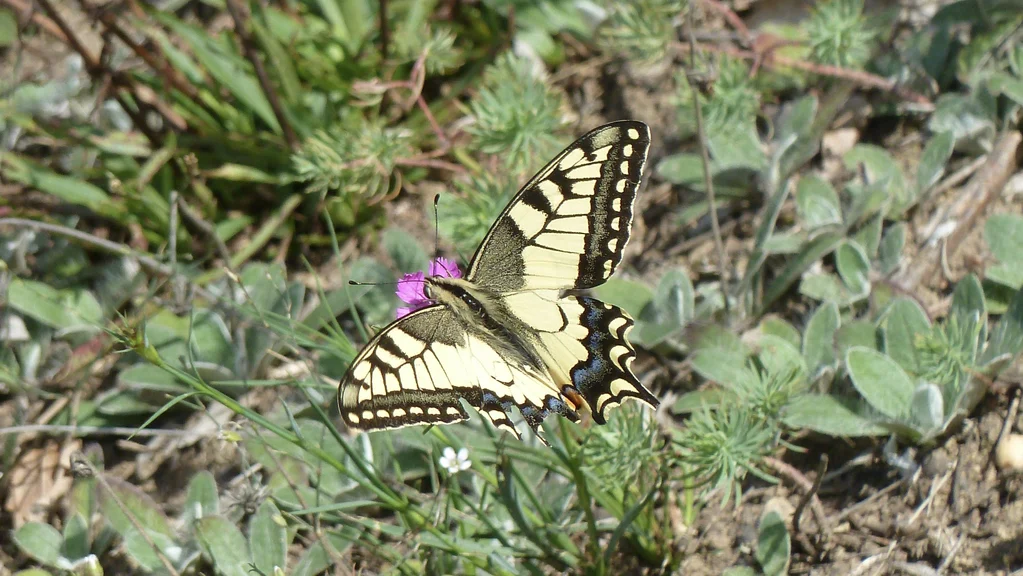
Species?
Papilio machaon
